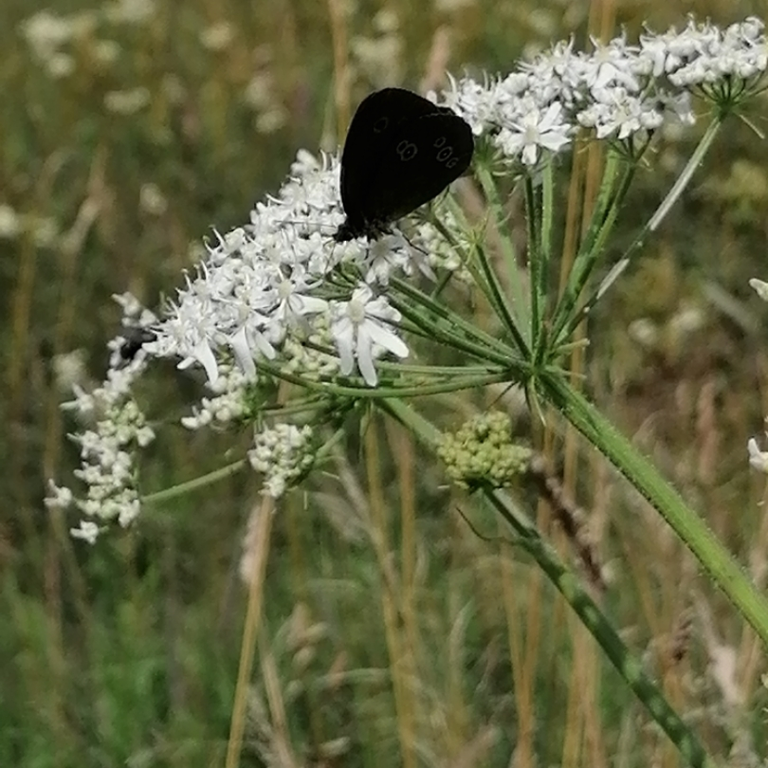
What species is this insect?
Aphantopus hyperantus
